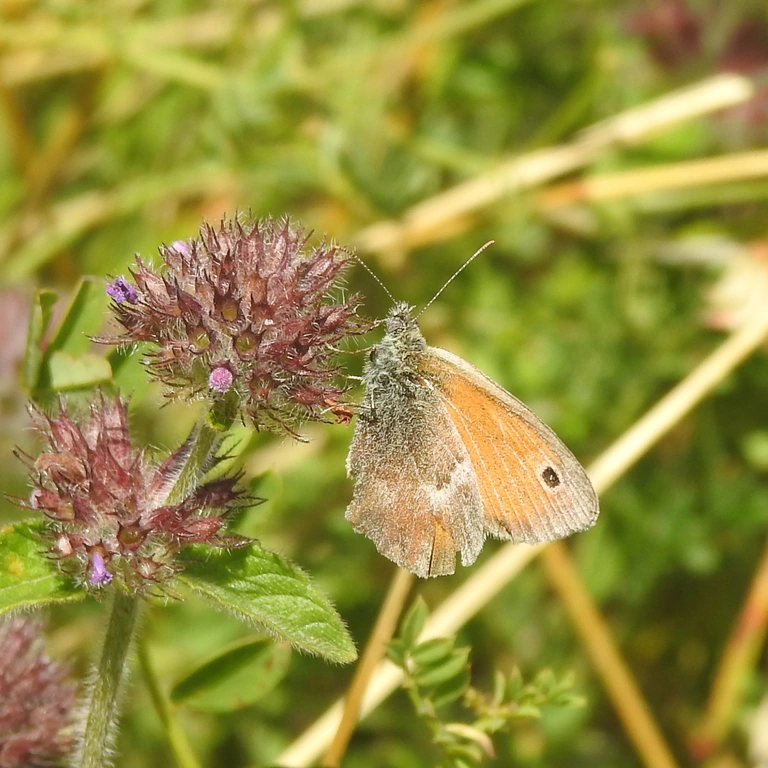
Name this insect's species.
Coenonympha pamphilus
